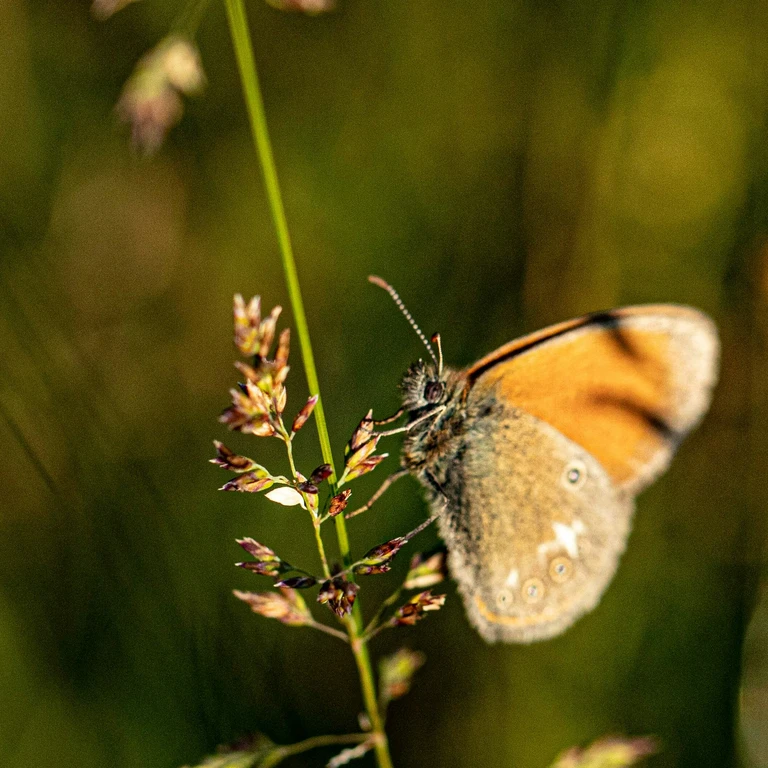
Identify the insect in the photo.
Coenonympha glycerion (also Coenonympha iphis)
